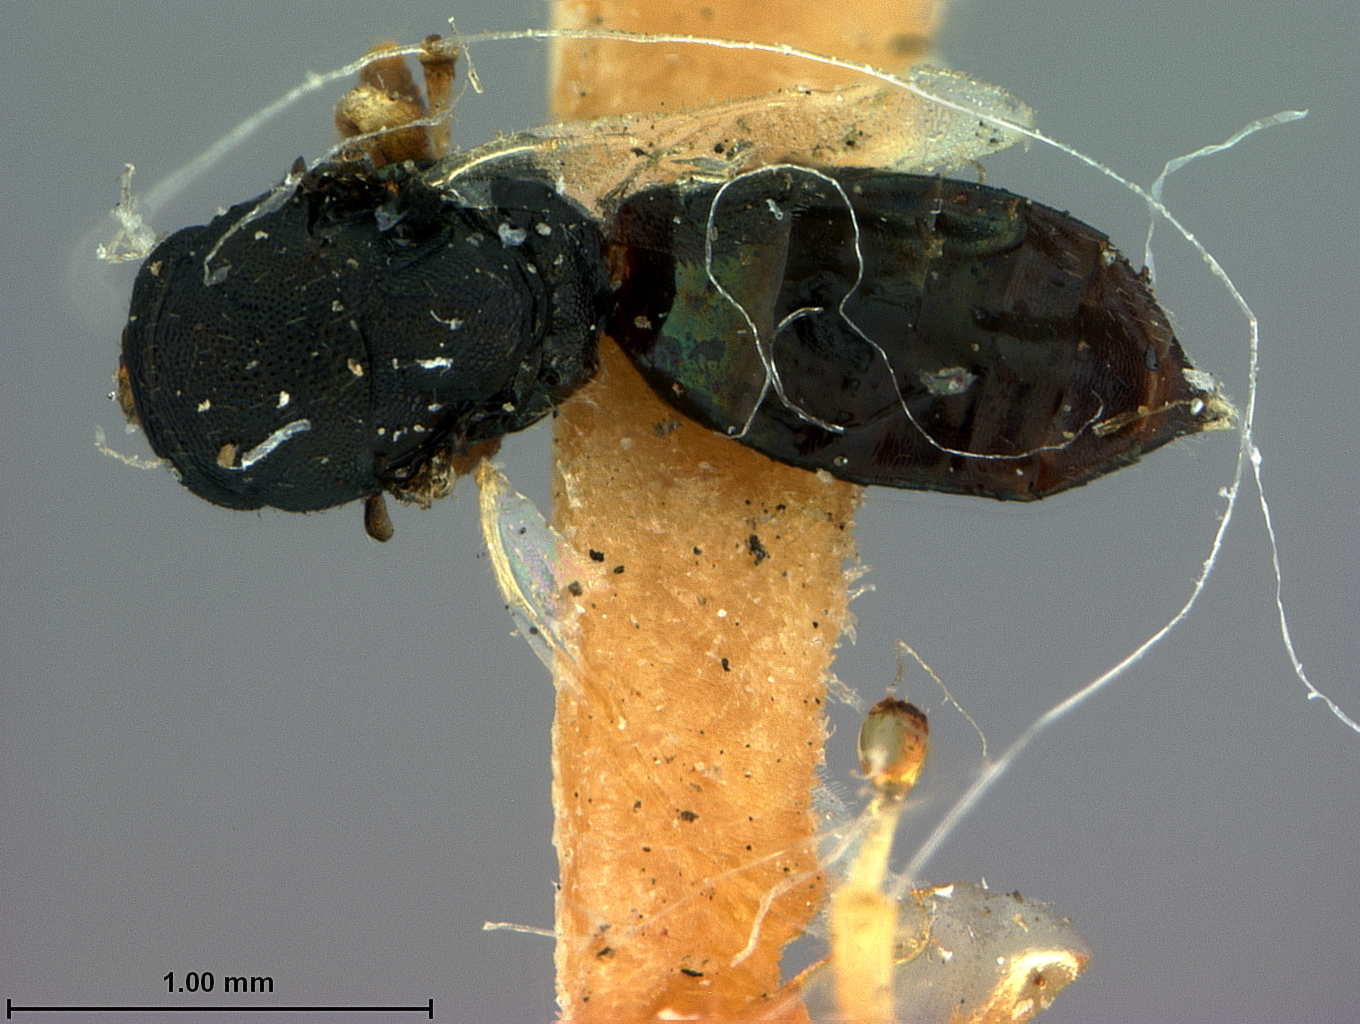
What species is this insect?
Parapteromalus isosomatis
